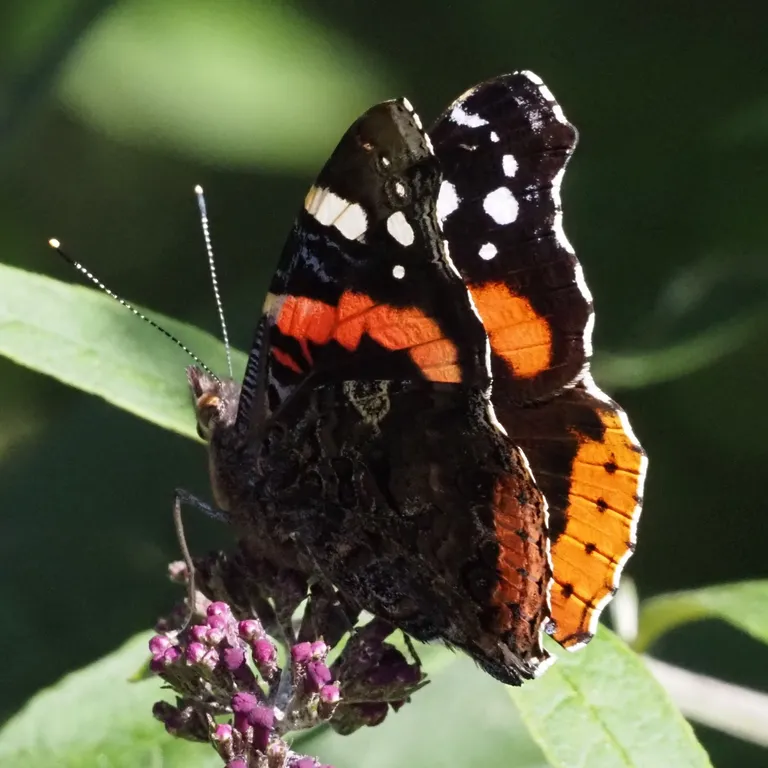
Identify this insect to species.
Vanessa atalanta
